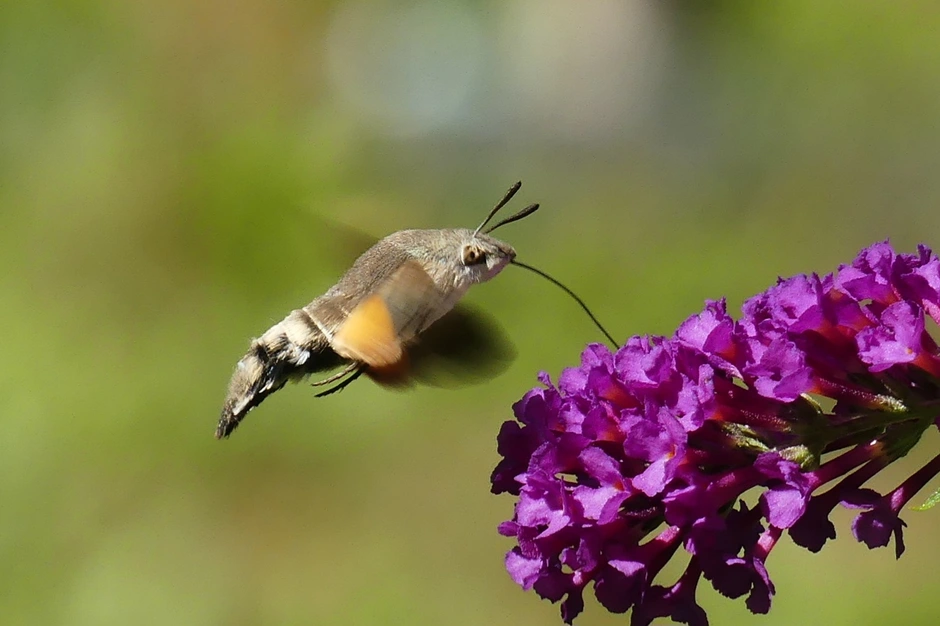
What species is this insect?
Macroglossum stellatarum
